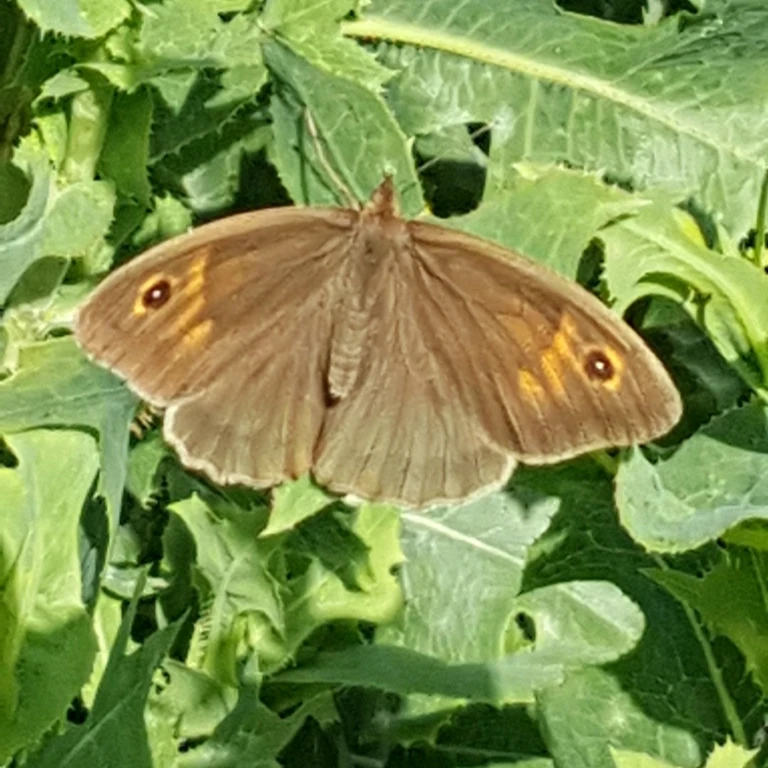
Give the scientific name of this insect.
Maniola jurtina
